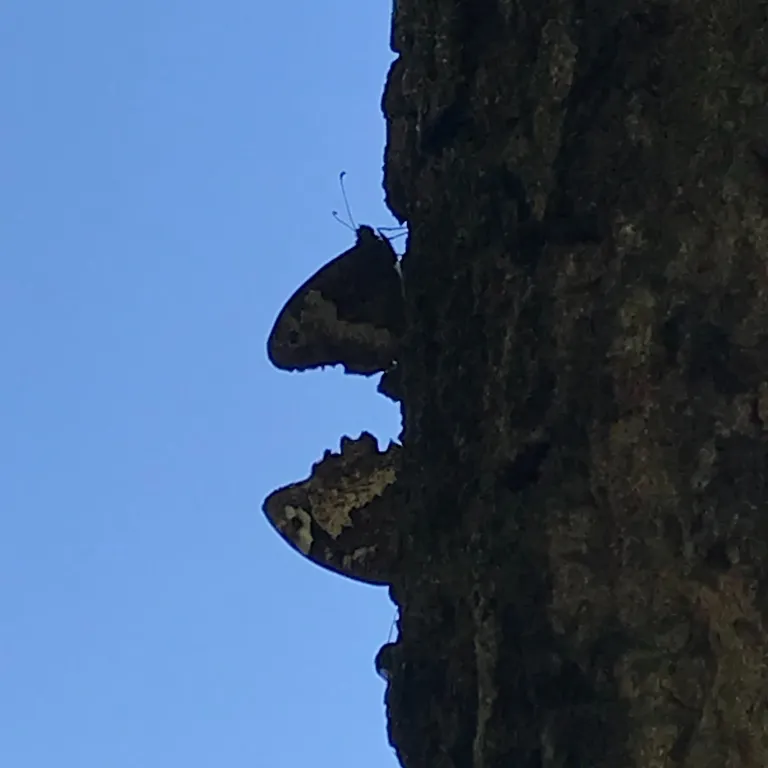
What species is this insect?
Brintesia circe
